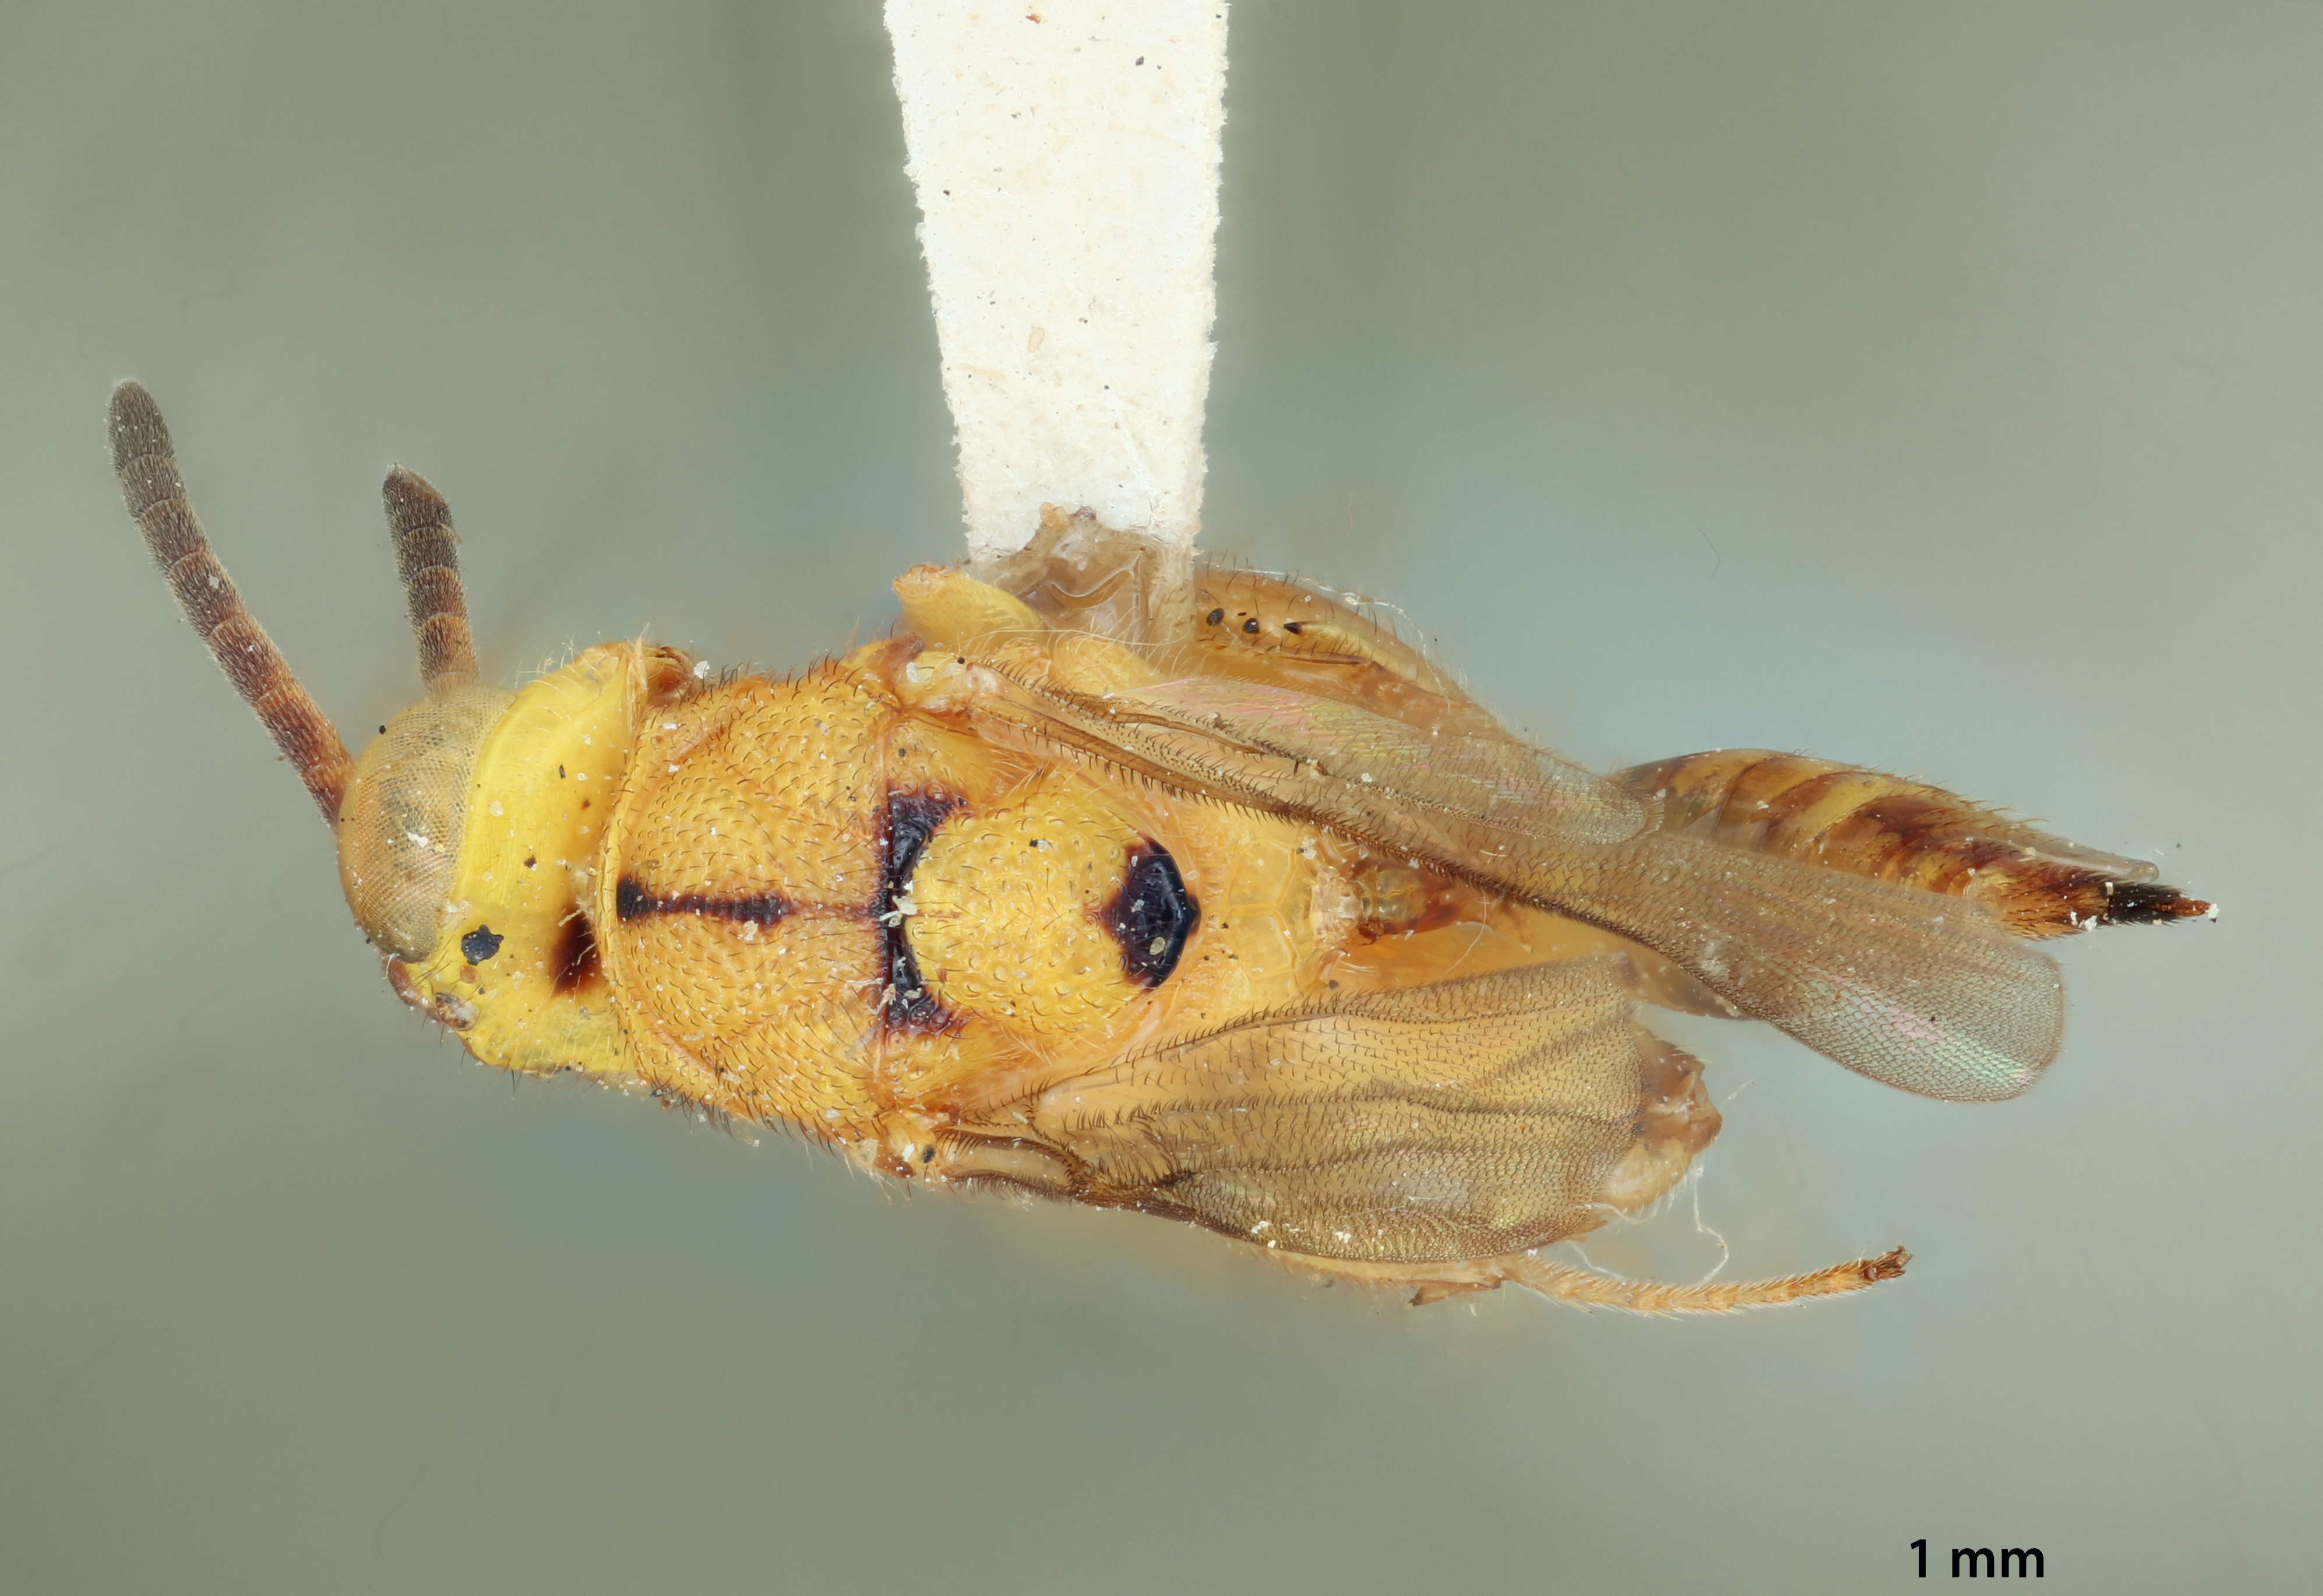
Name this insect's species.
Spilochalcis unilineata
